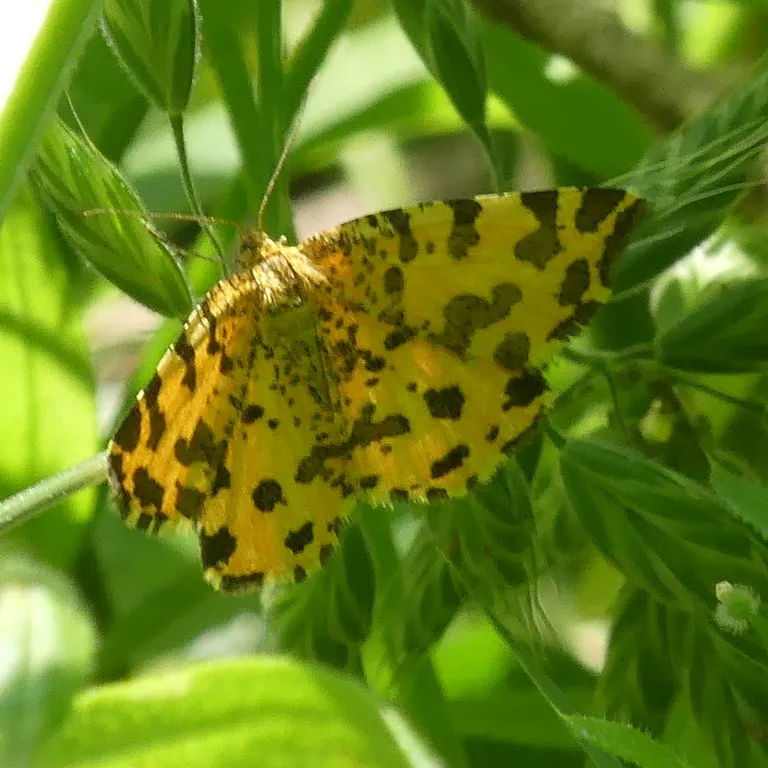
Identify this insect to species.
Pseudopanthera macularia
